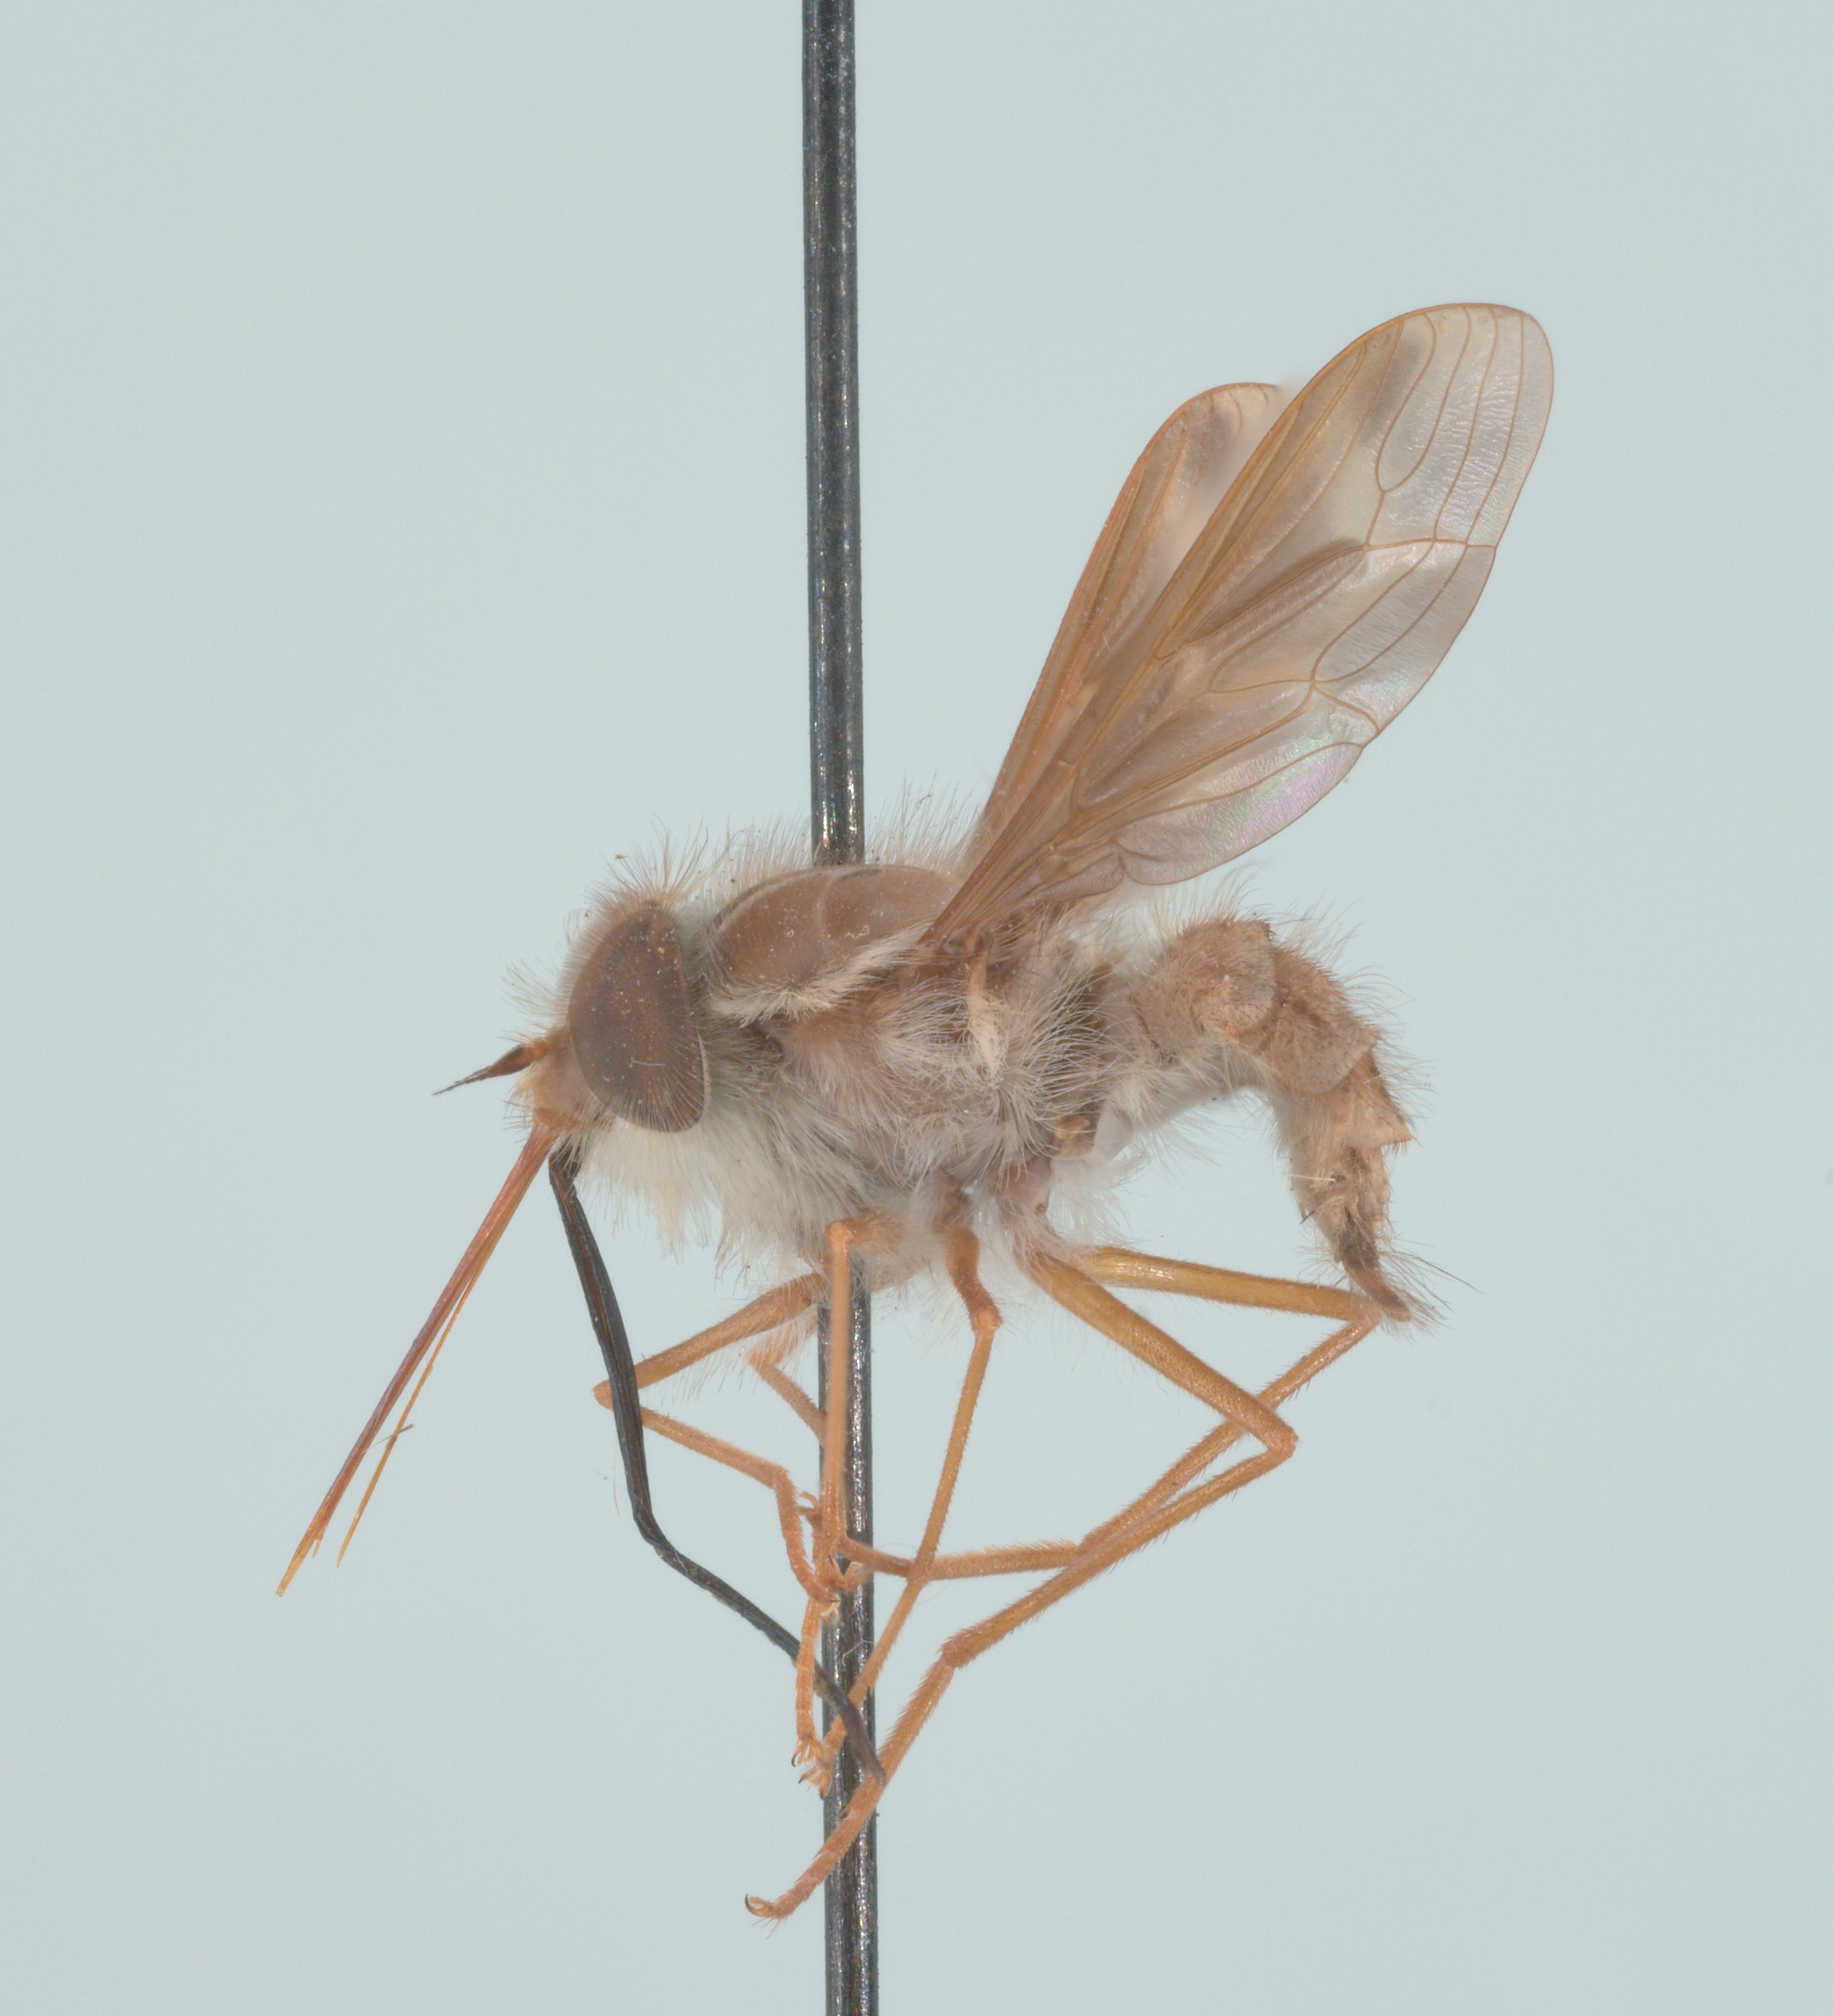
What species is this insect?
Hirmoneura nubipennis (also Trichophthalma nubipennis)
